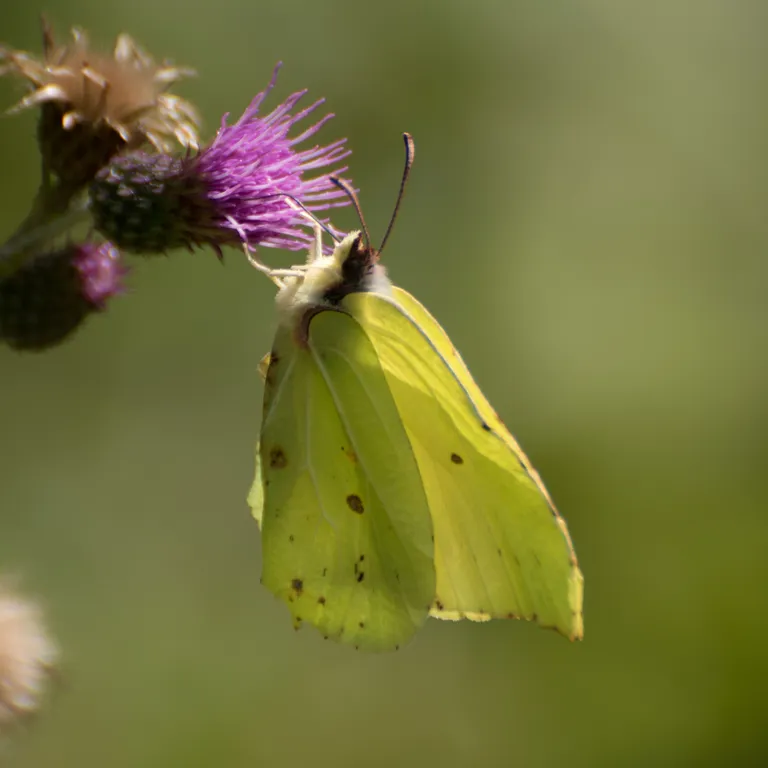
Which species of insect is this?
Gonepteryx rhamni
